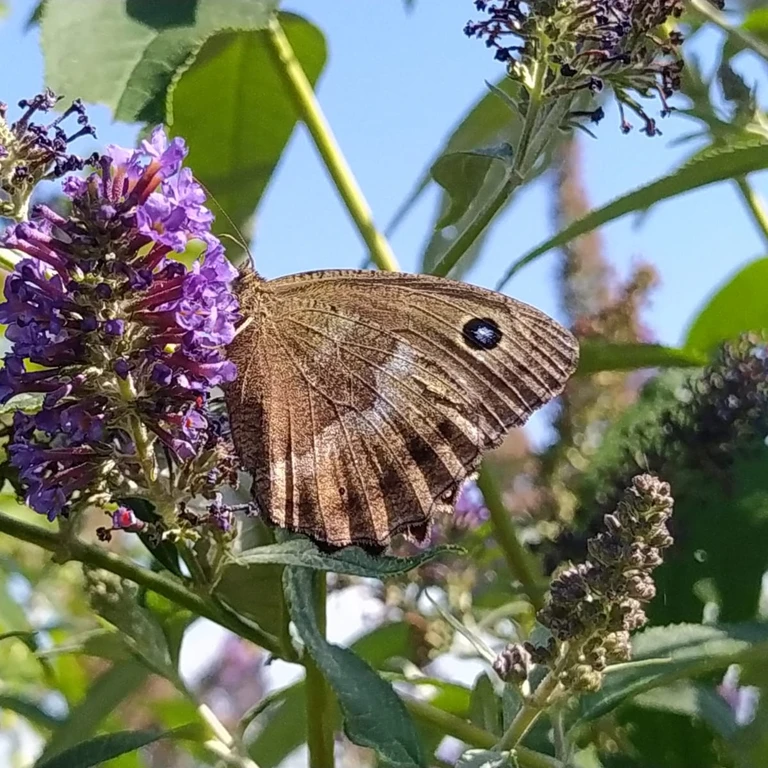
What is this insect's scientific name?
Minois dryas
